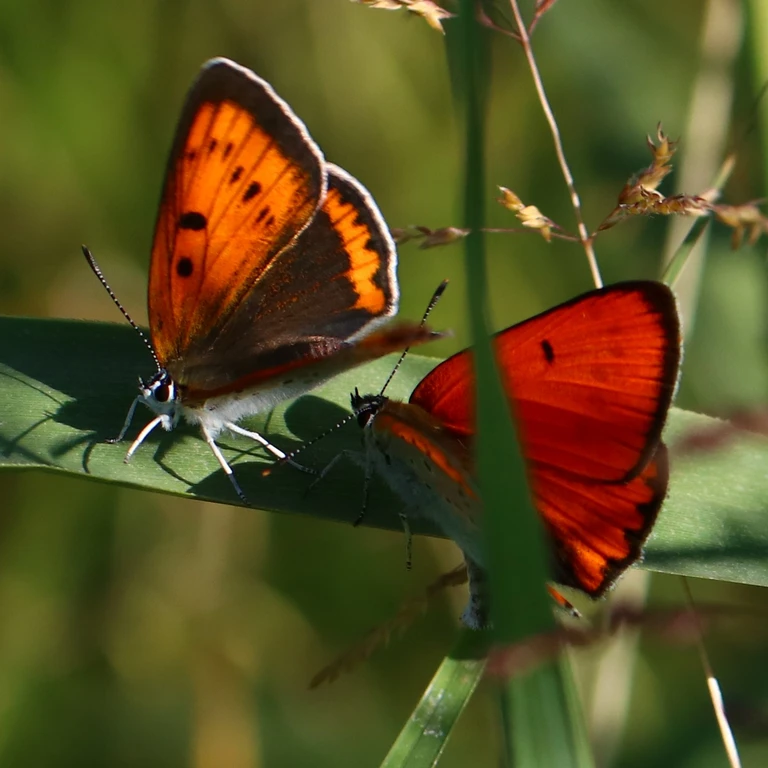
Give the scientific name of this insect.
Lycaena dispar
